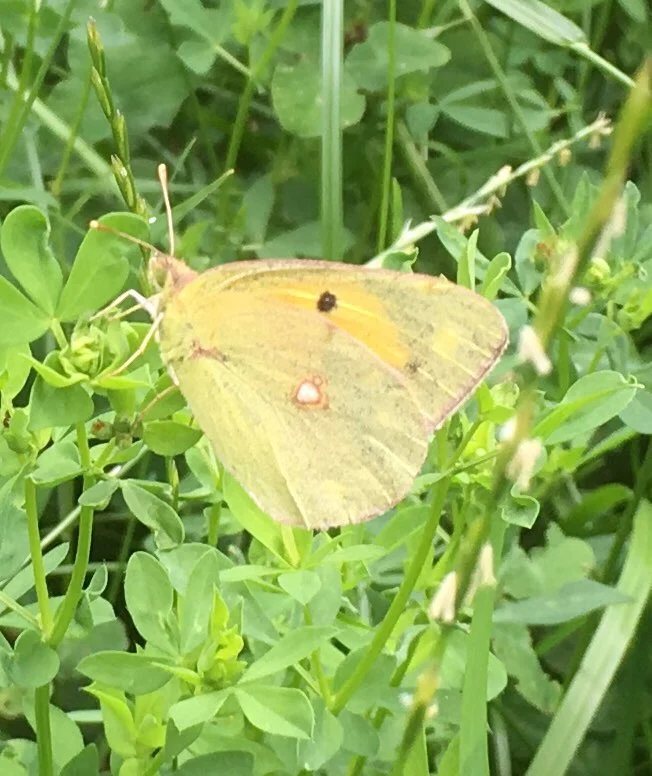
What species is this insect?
Colias croceus
